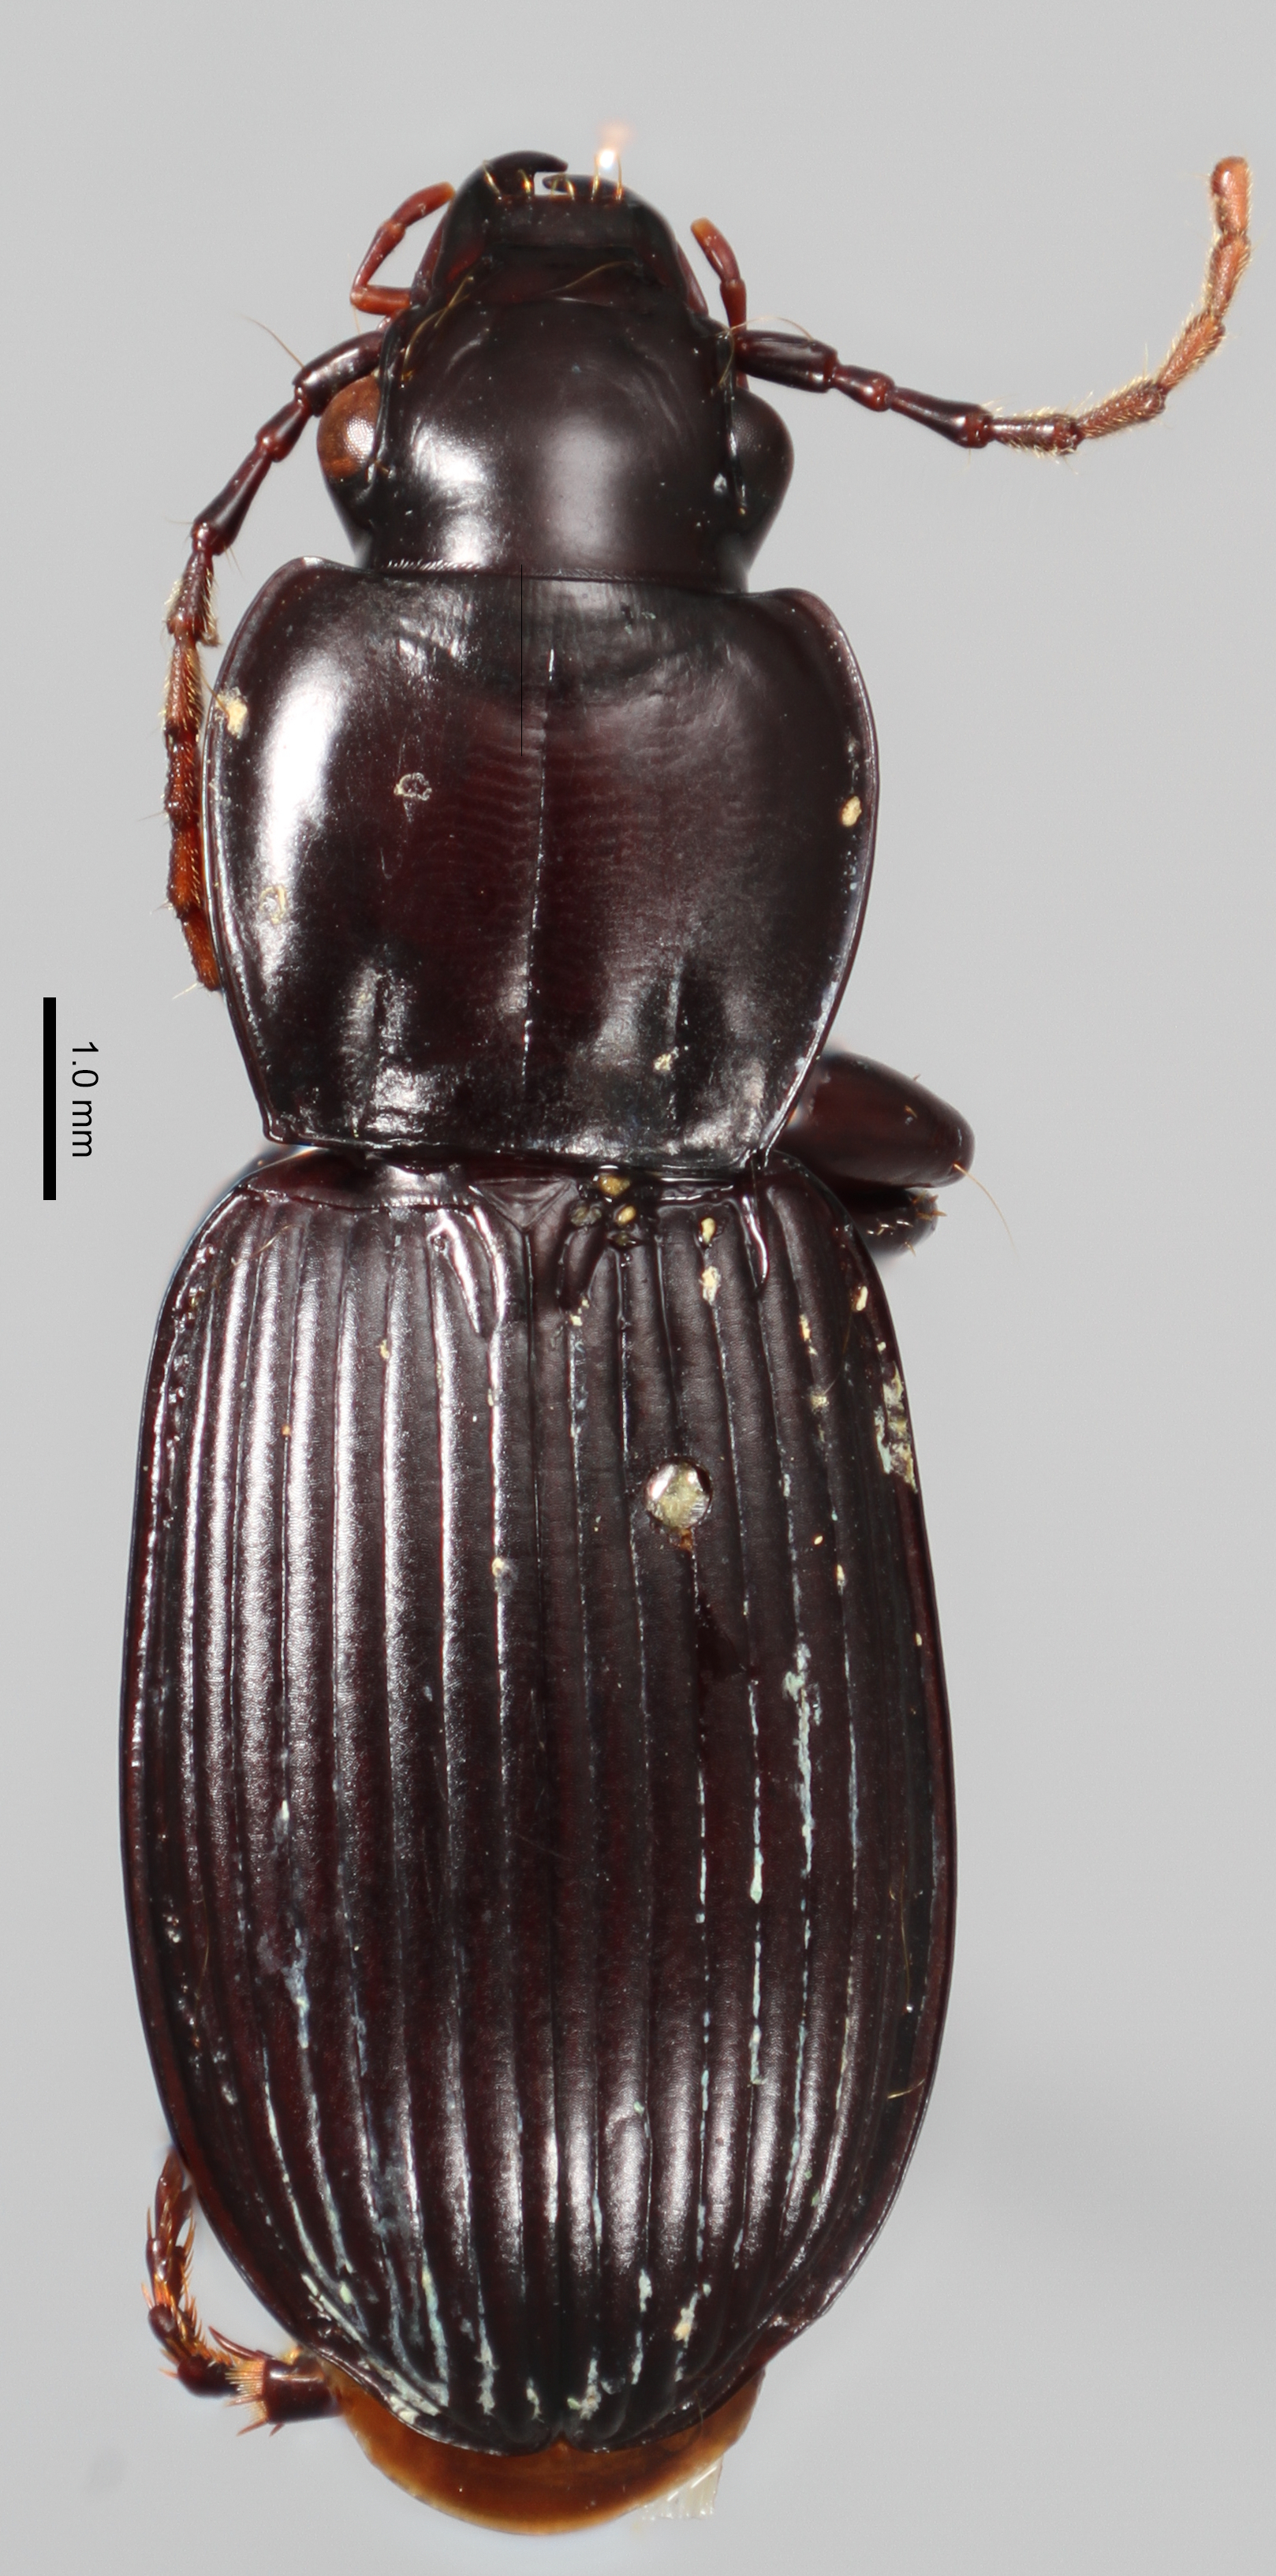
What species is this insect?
Pterostichus humboldti
